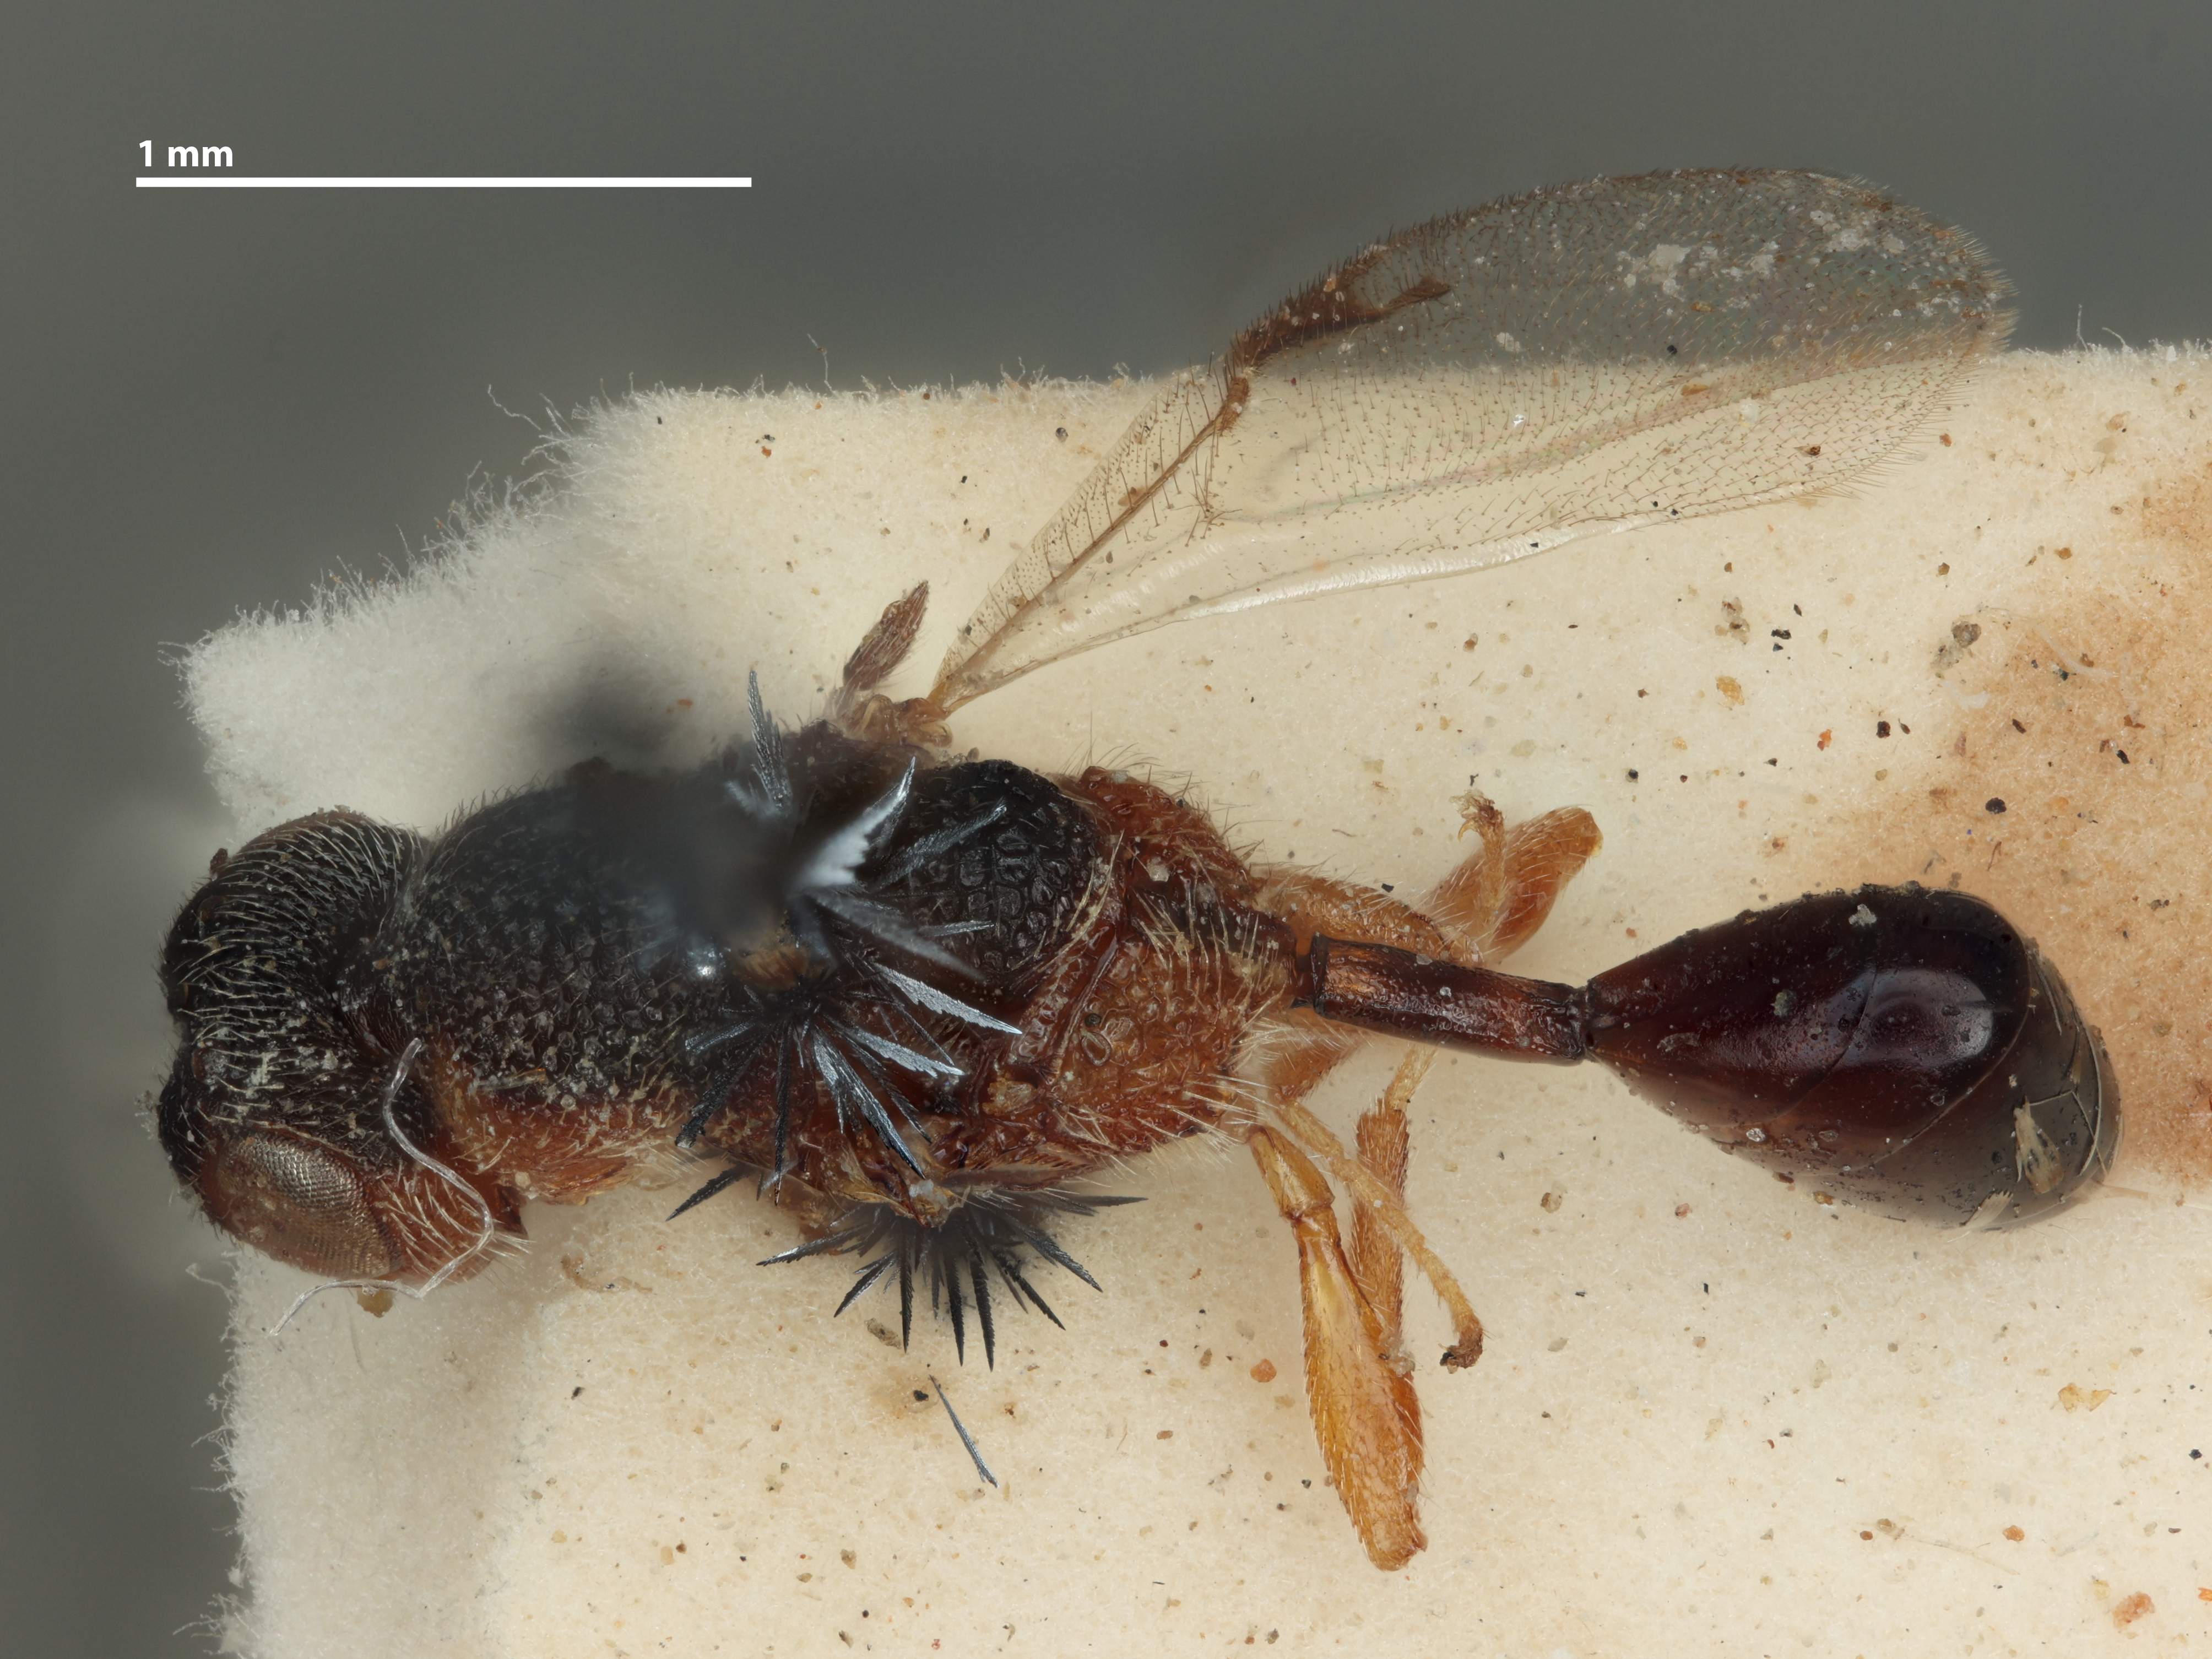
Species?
Eudecatoma deobanensis
